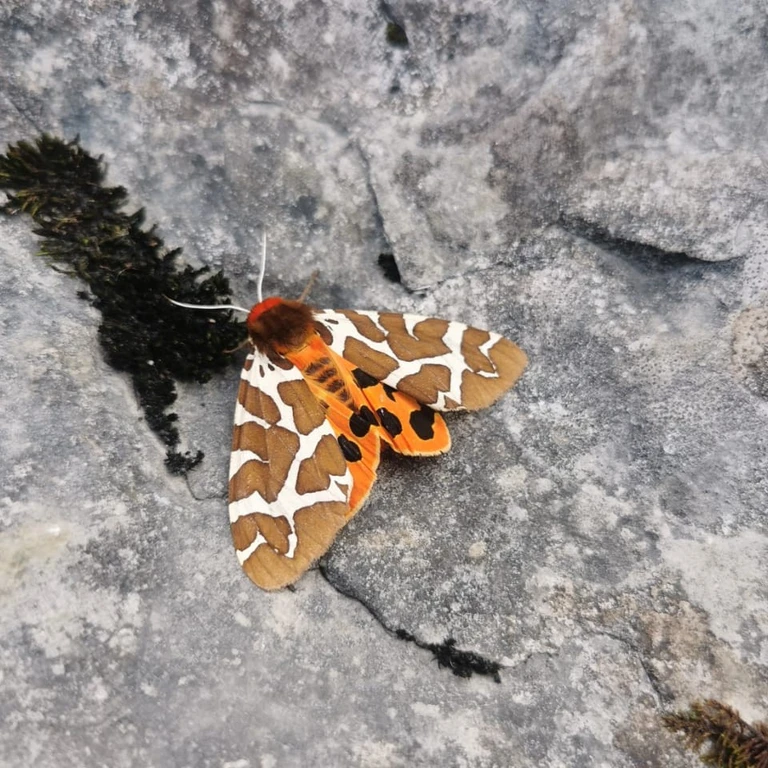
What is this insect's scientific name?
Arctia caja
